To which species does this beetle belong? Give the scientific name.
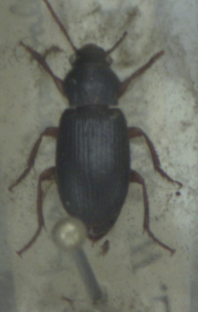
Ophonus puncticeps
